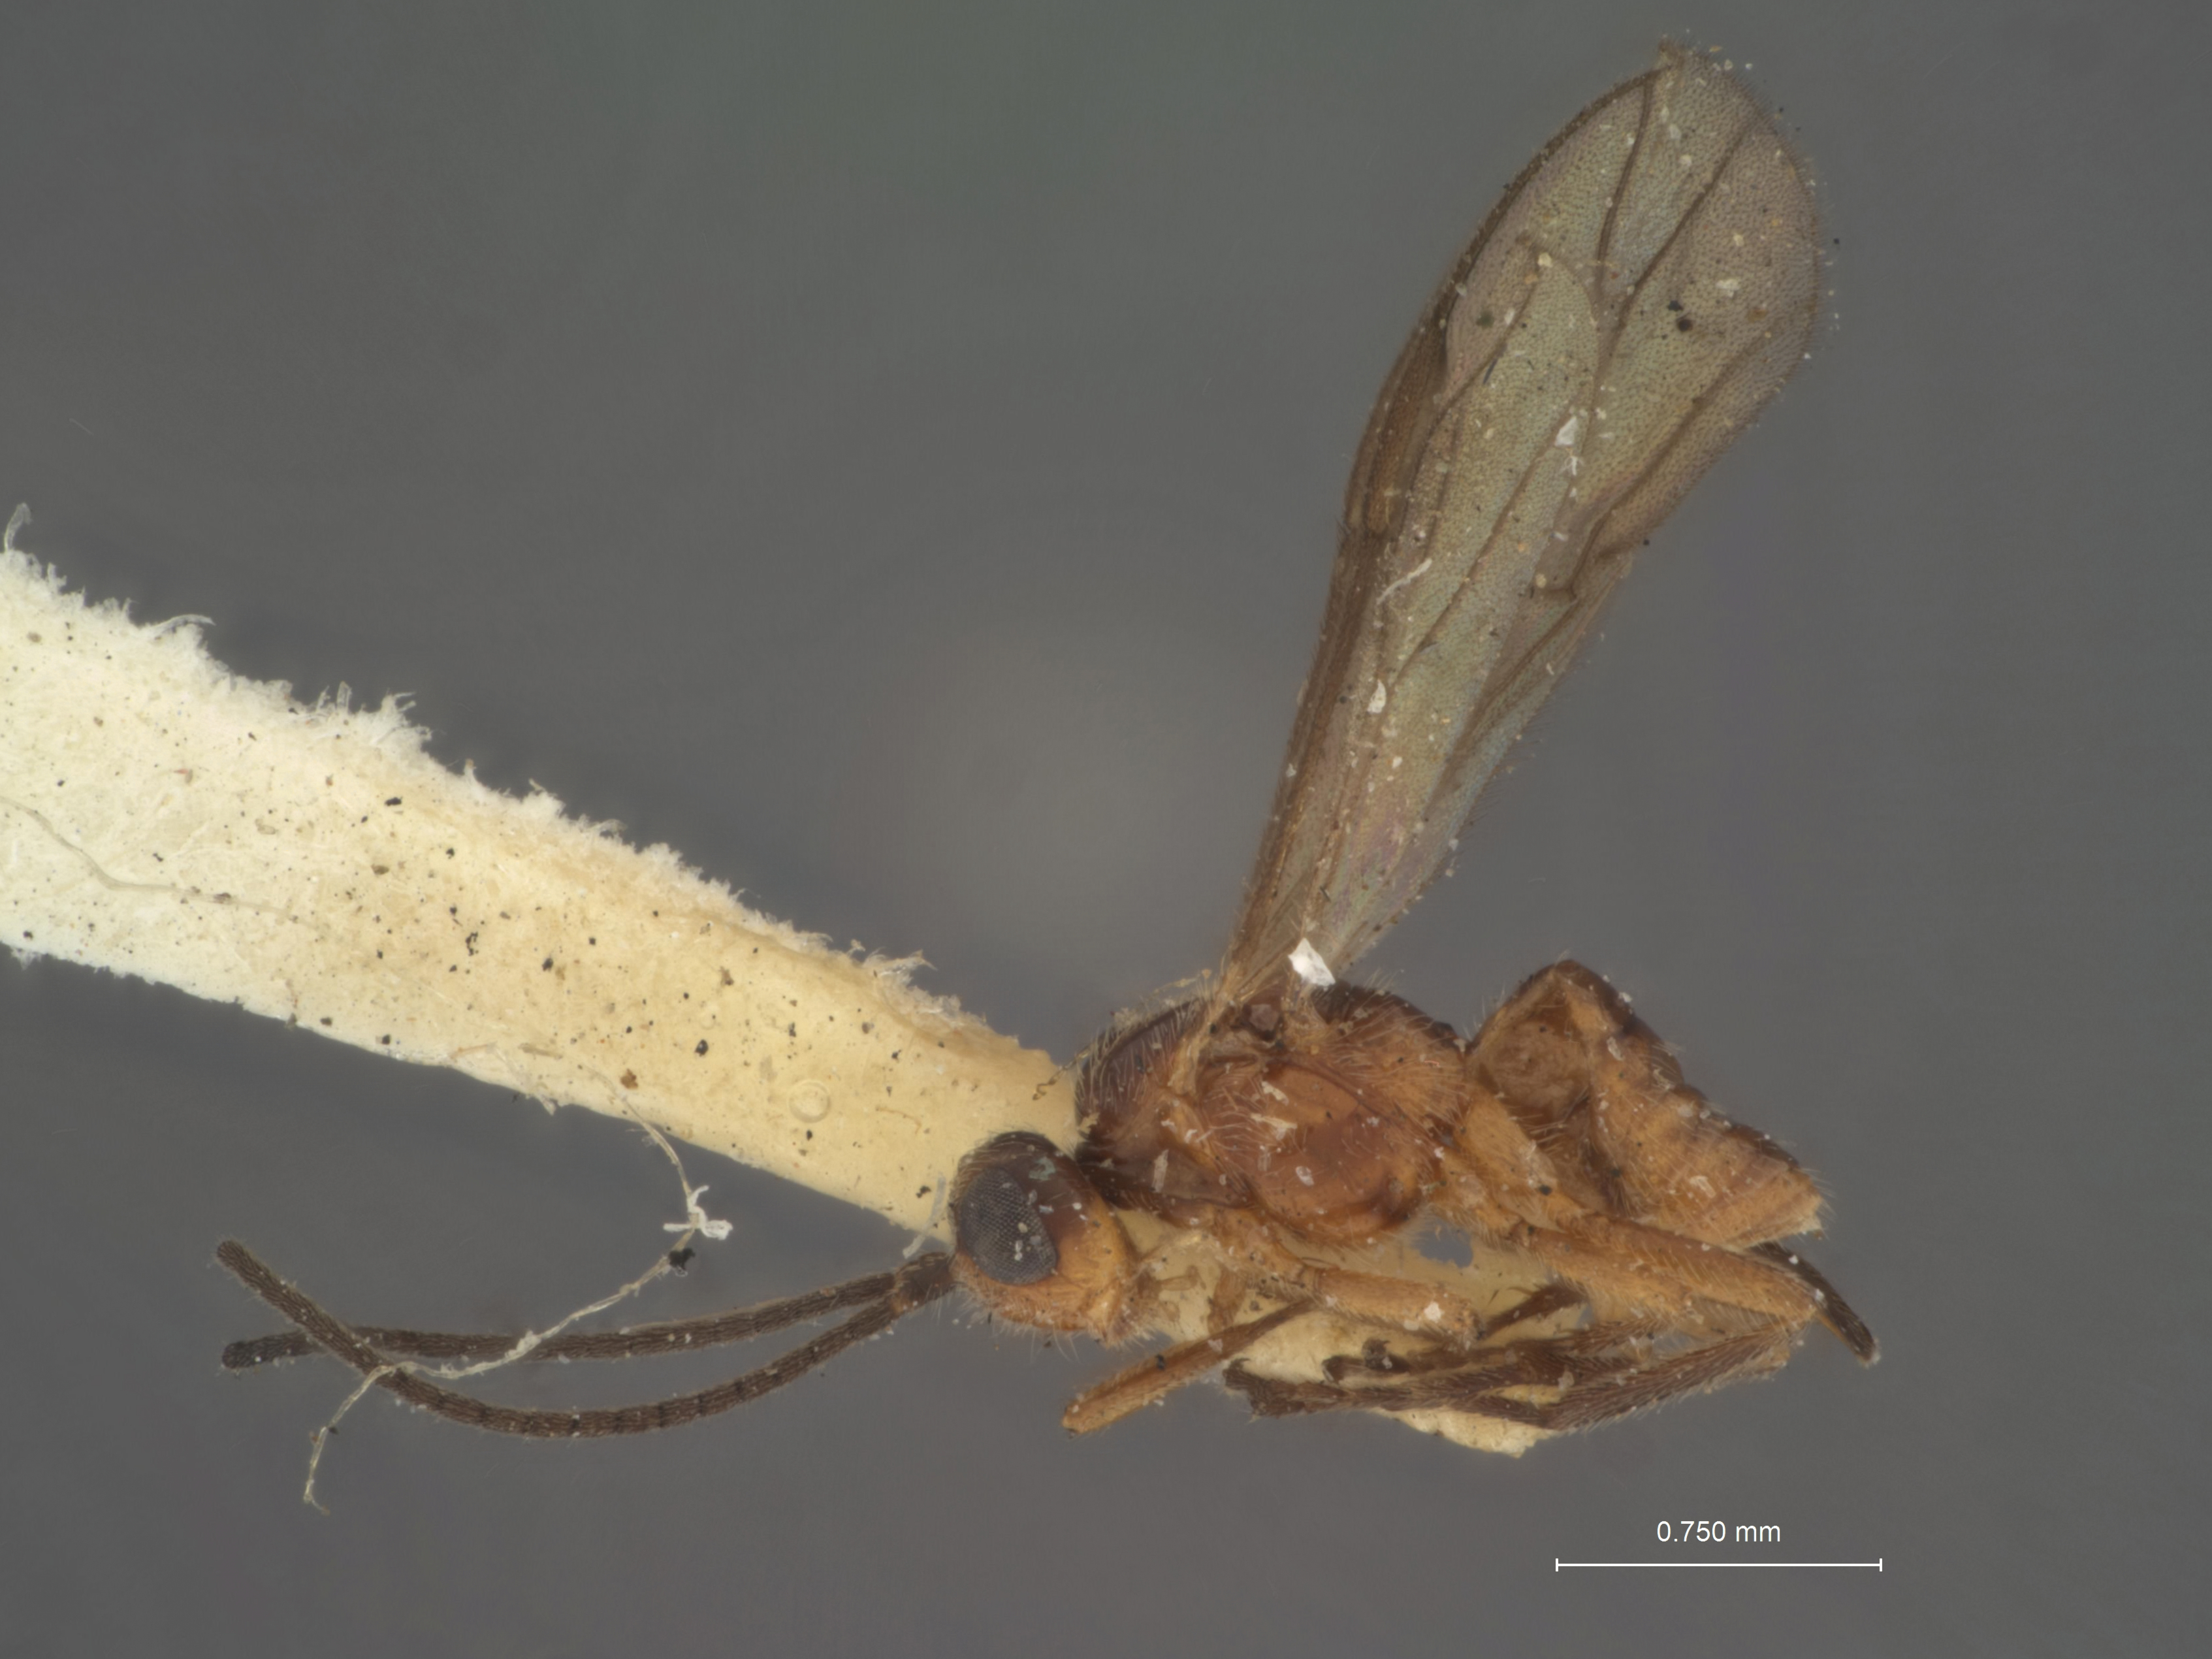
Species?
Microbracon sebe
